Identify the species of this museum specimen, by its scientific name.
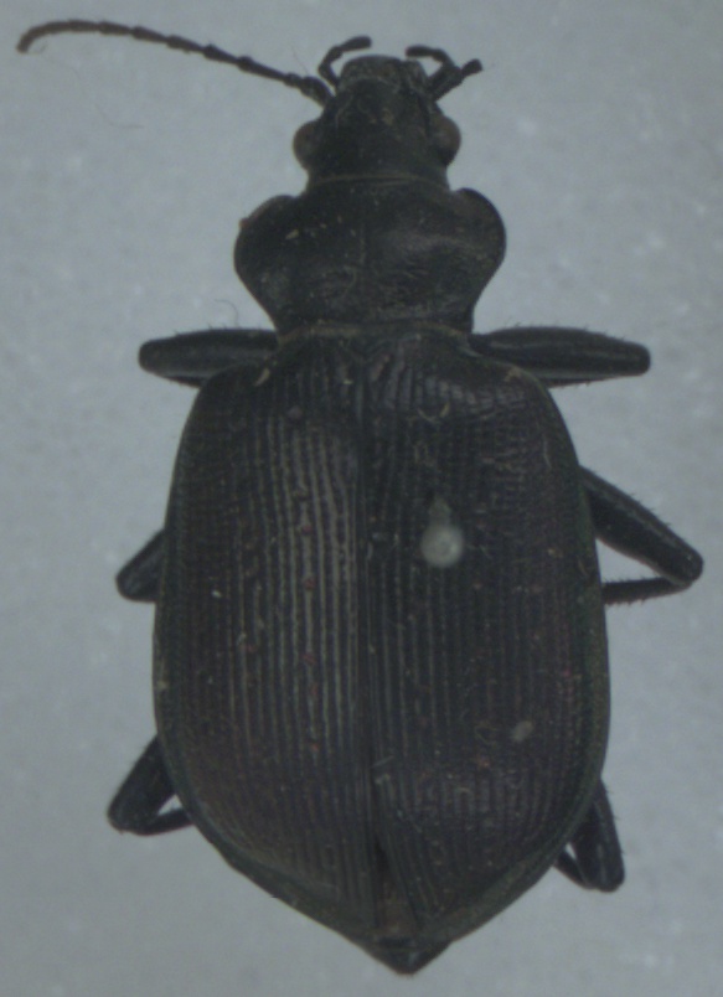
Calosoma inquisitor
